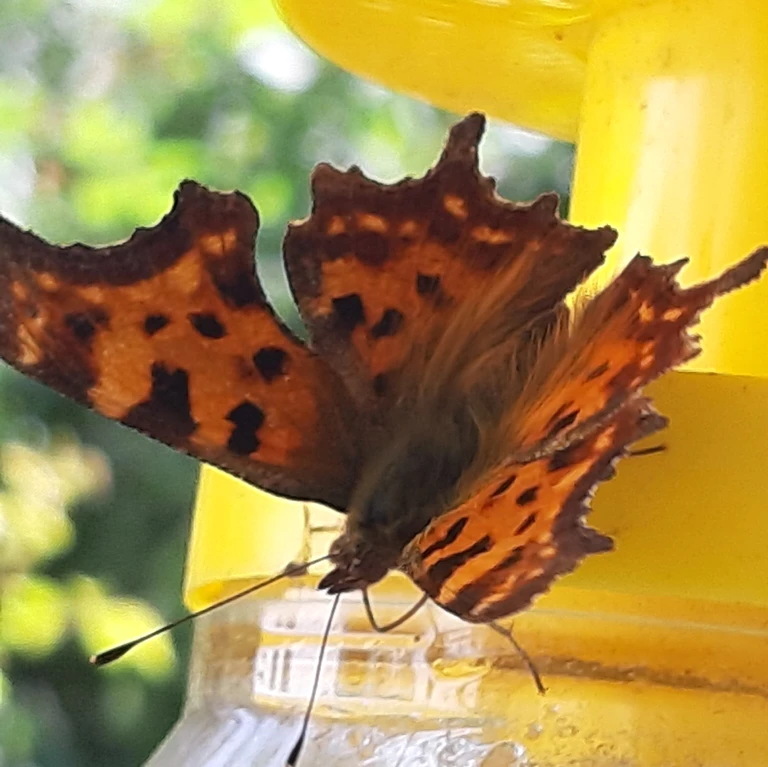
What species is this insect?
Polygonia c-album
